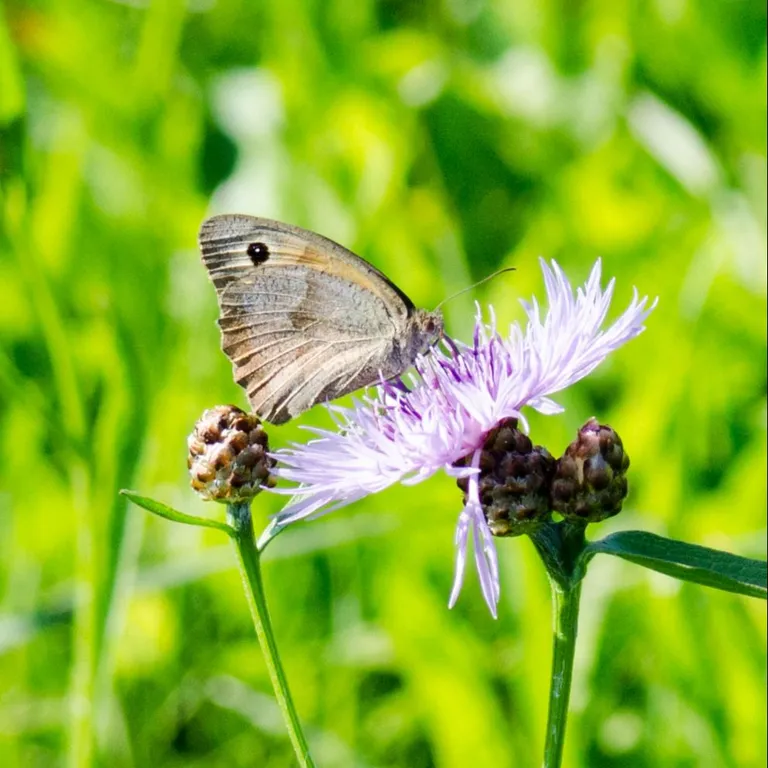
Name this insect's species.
Maniola jurtina
